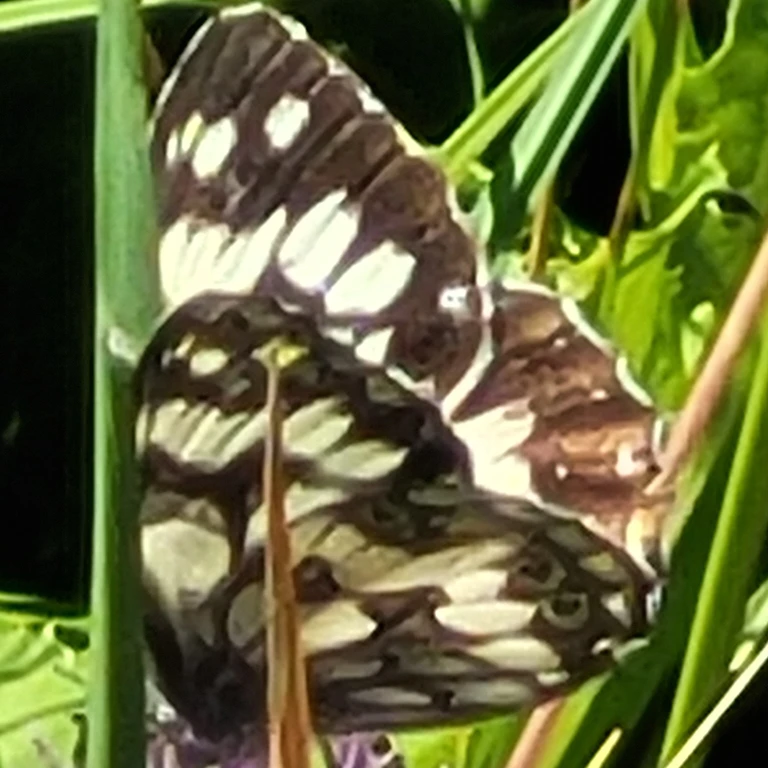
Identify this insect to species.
Melanargia galathea
